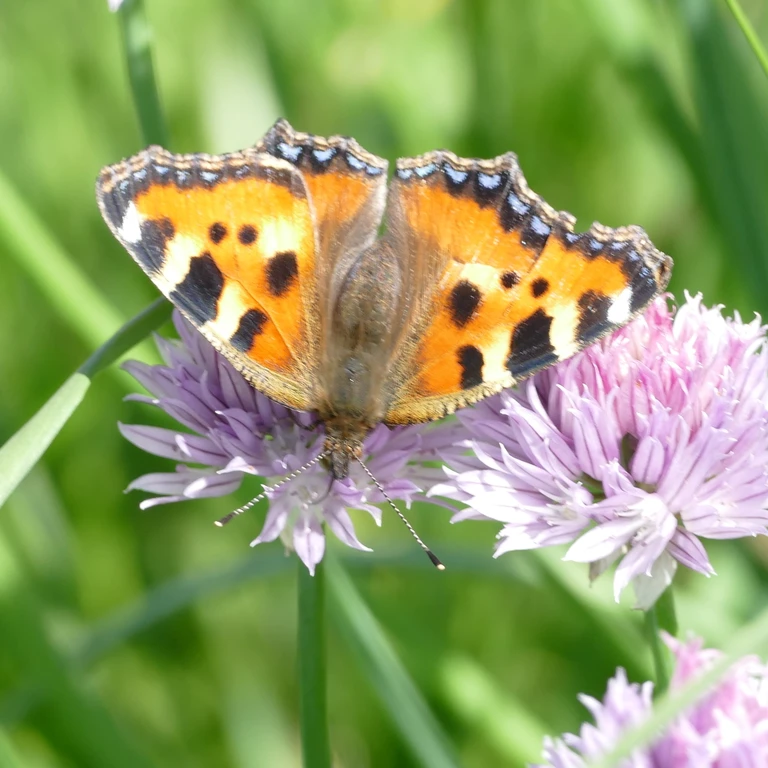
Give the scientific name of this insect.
Aglais urticae
